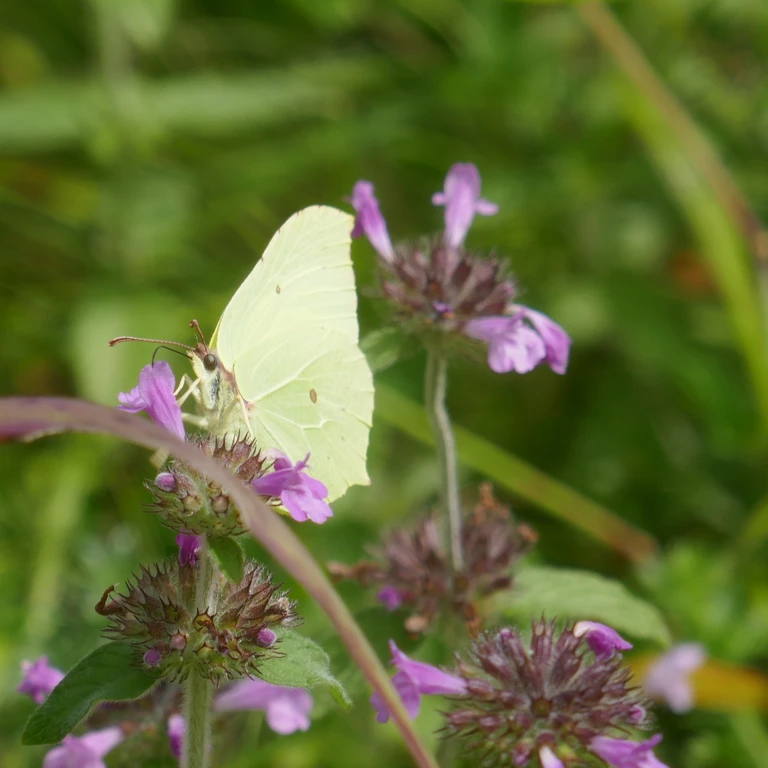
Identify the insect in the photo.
Gonepteryx rhamni
